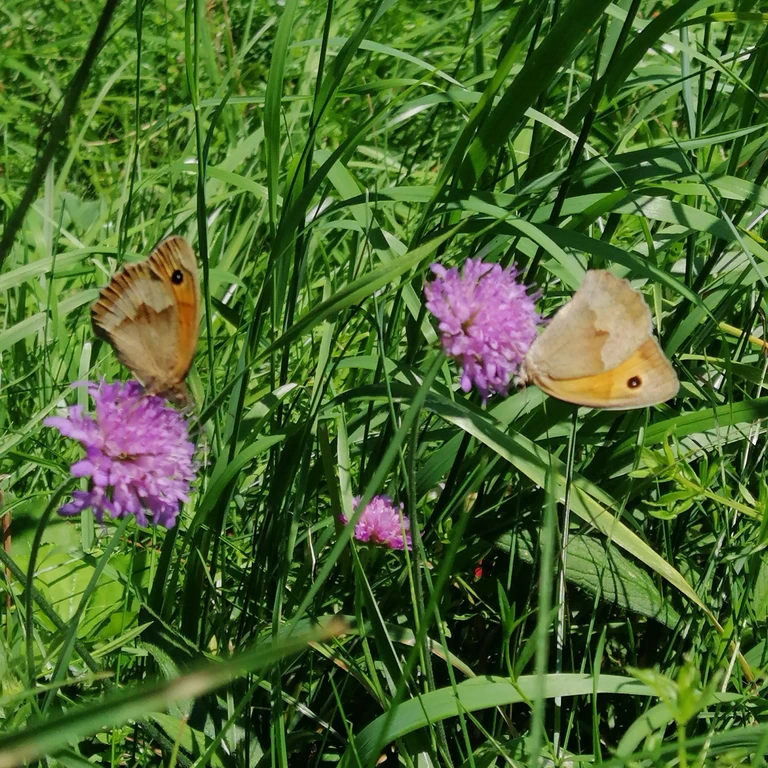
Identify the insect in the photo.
Maniola jurtina
